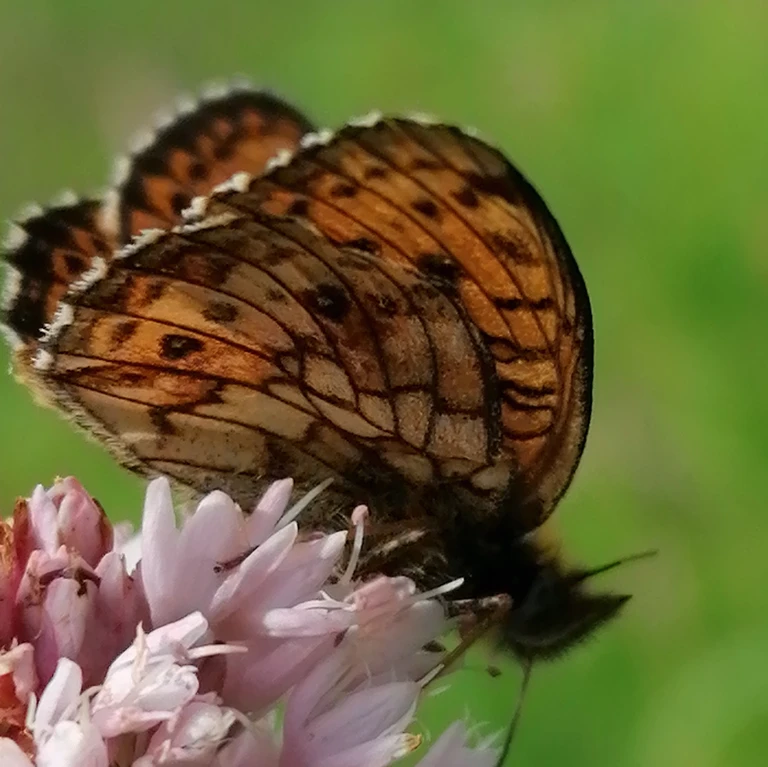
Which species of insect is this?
Brenthis ino
